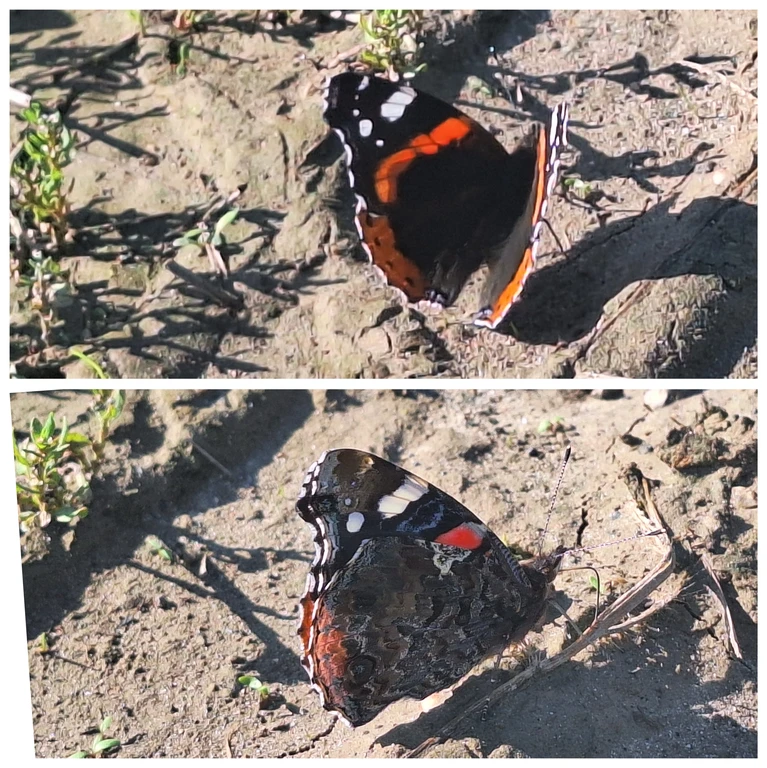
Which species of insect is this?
Vanessa atalanta
